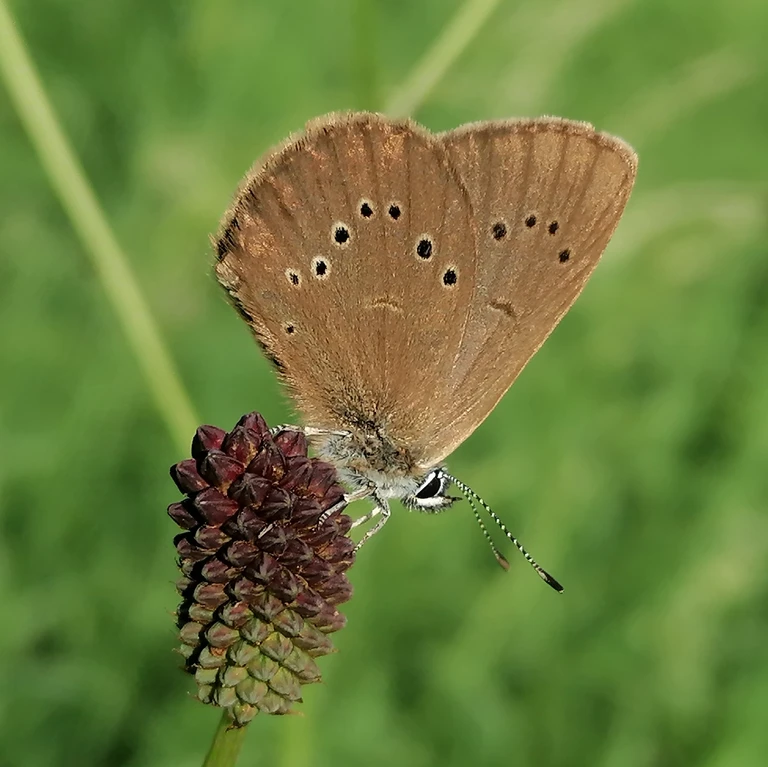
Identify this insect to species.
Phengaris nausithous (also Maculinea nausithous)
